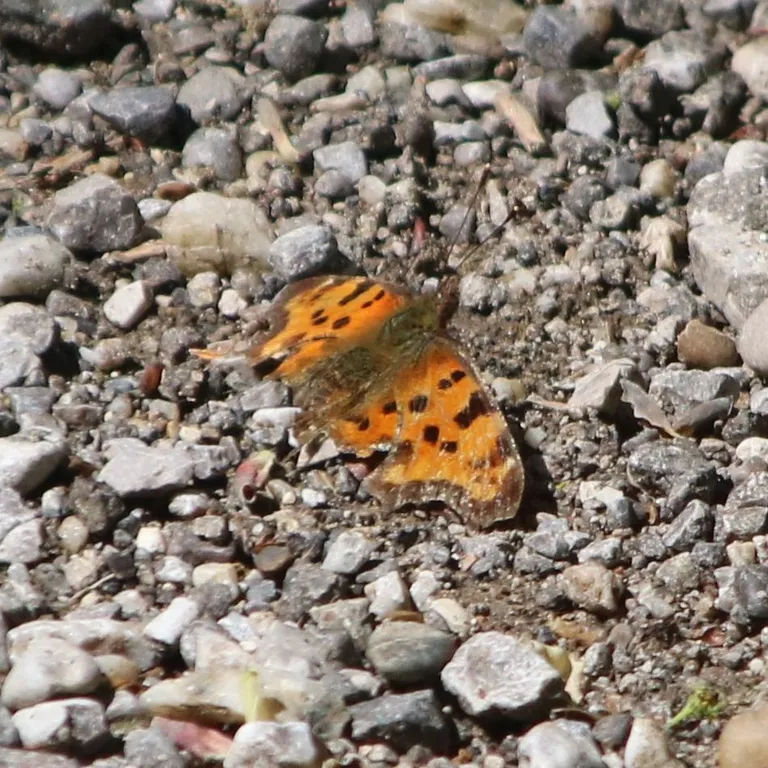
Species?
Polygonia c-album
